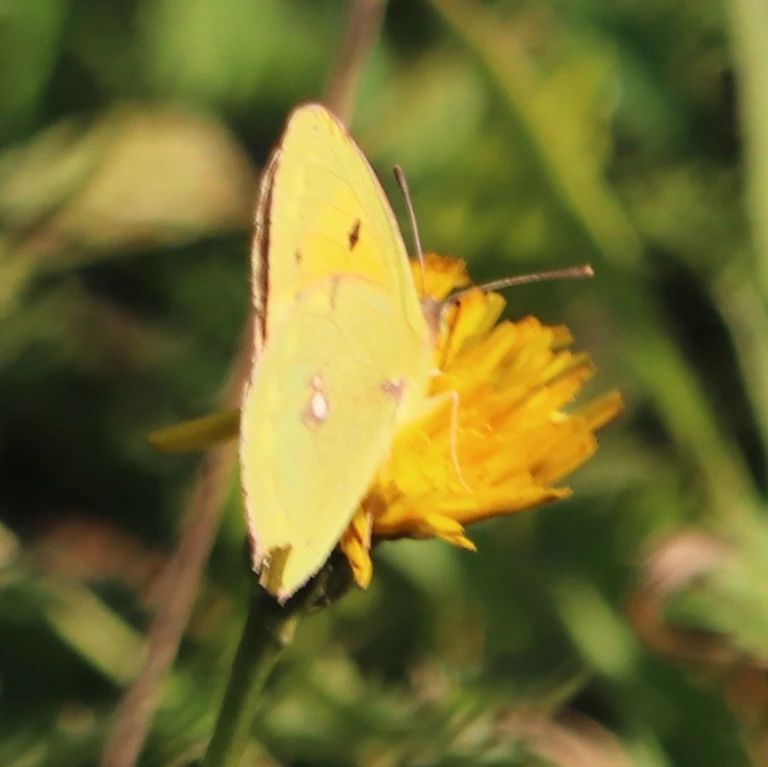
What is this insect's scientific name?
Colias croceus
